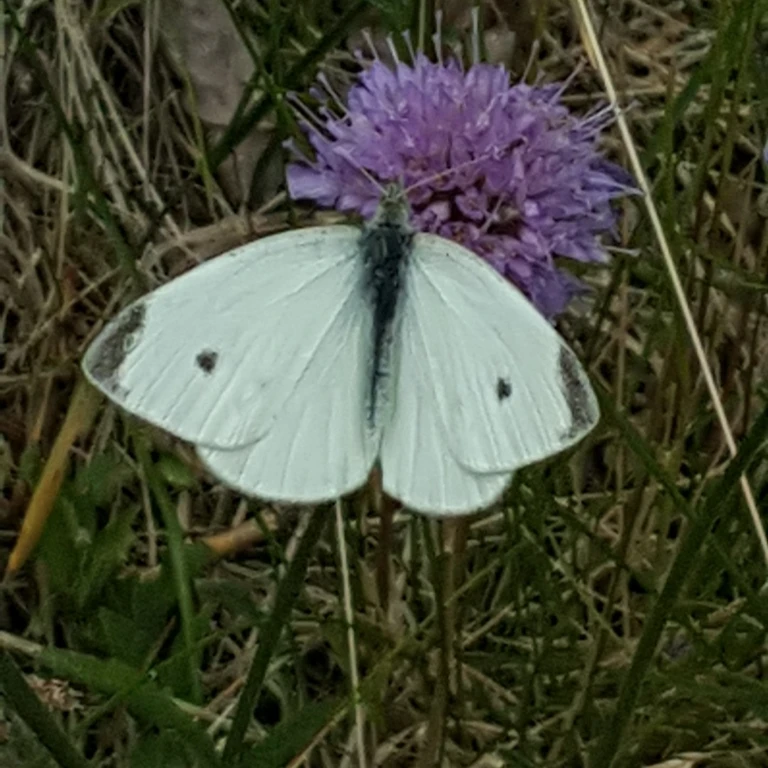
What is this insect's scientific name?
Pieris rapae
